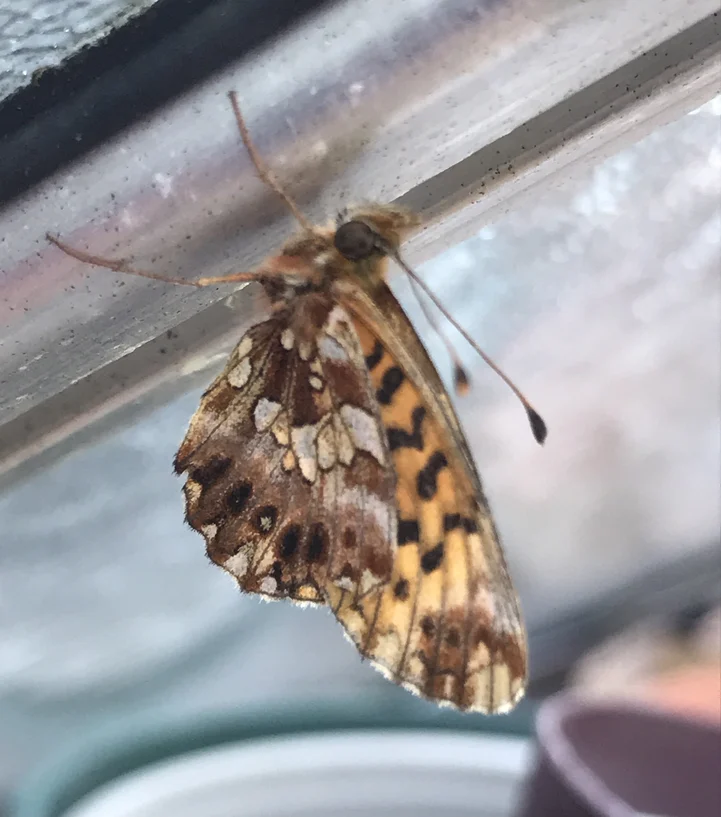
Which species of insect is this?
Boloria dia
